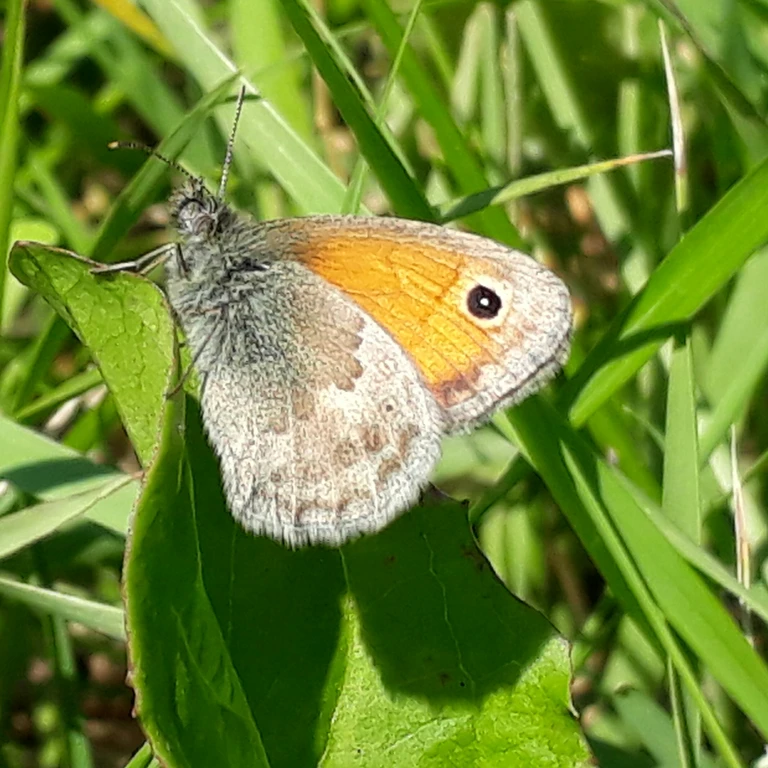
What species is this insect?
Coenonympha pamphilus
